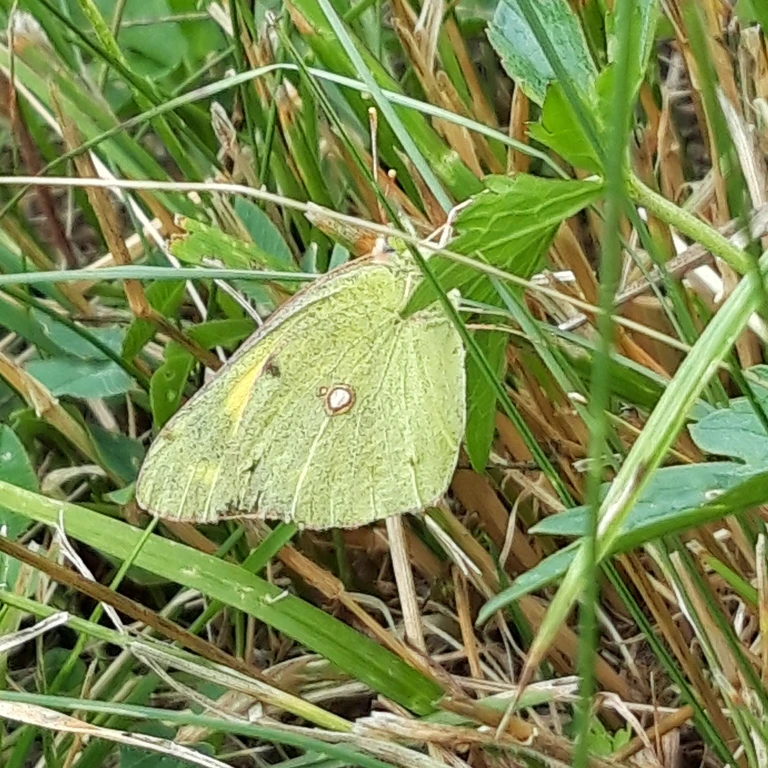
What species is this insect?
Colias croceus
